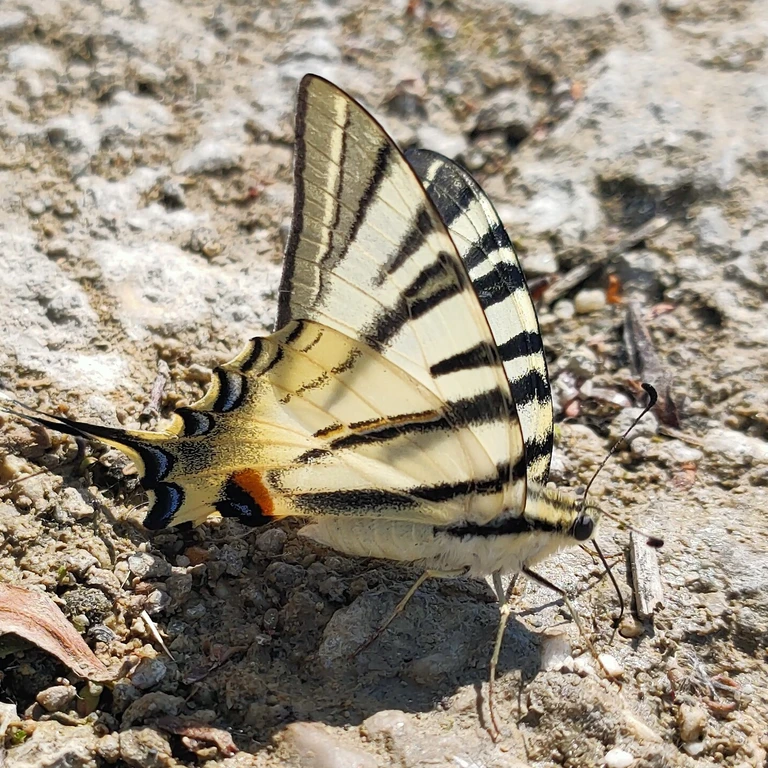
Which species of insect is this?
Iphiclides podalirius
